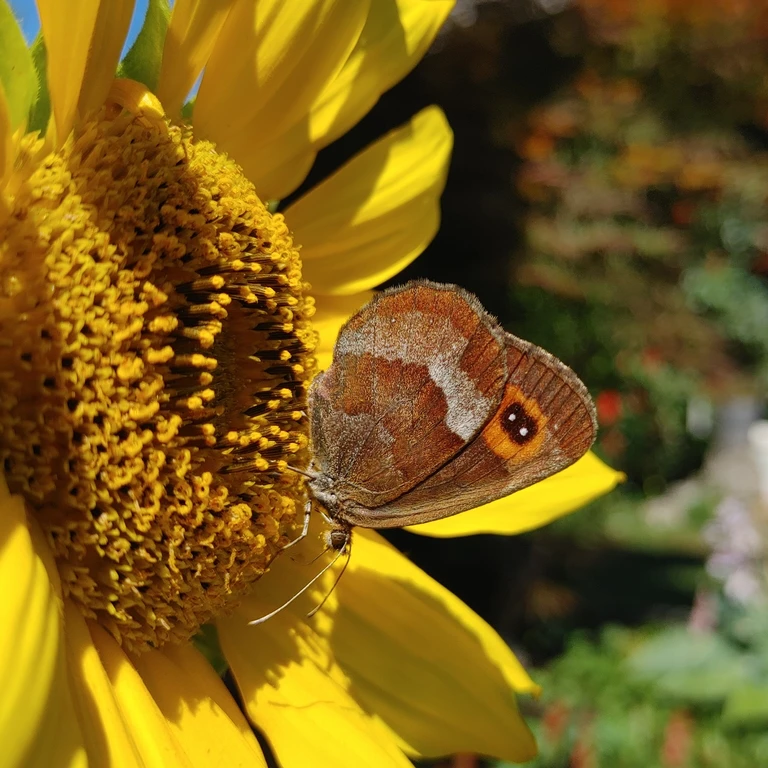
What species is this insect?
Erebia aethiops
